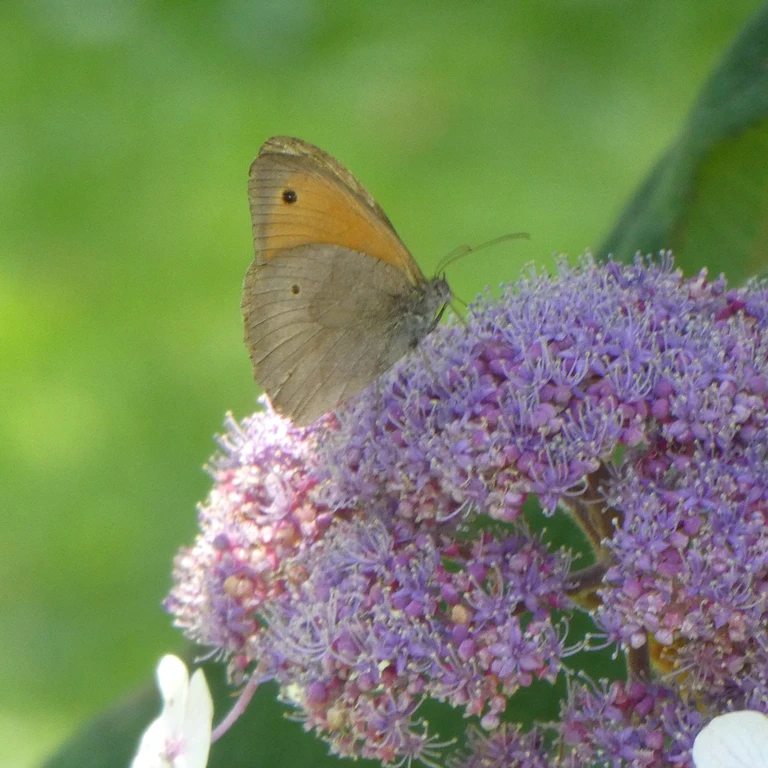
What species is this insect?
Maniola jurtina
